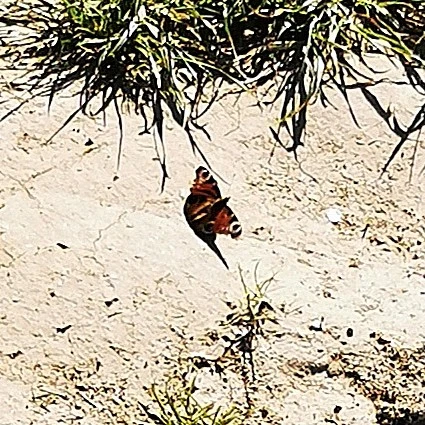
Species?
Aglais io
